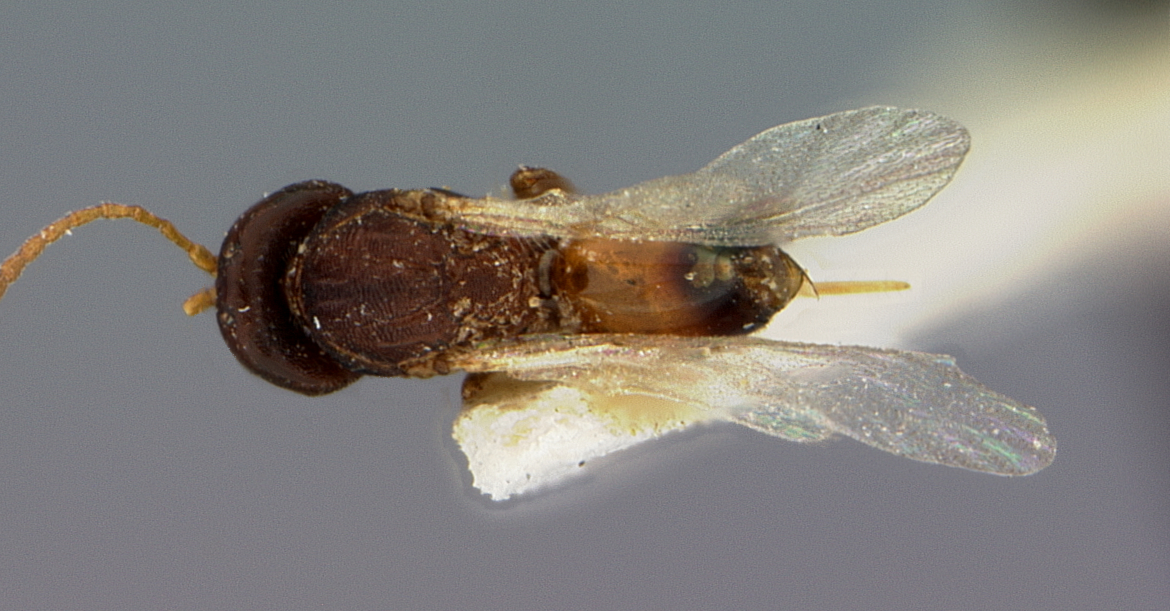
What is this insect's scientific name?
Callirhytis ceropteroides
